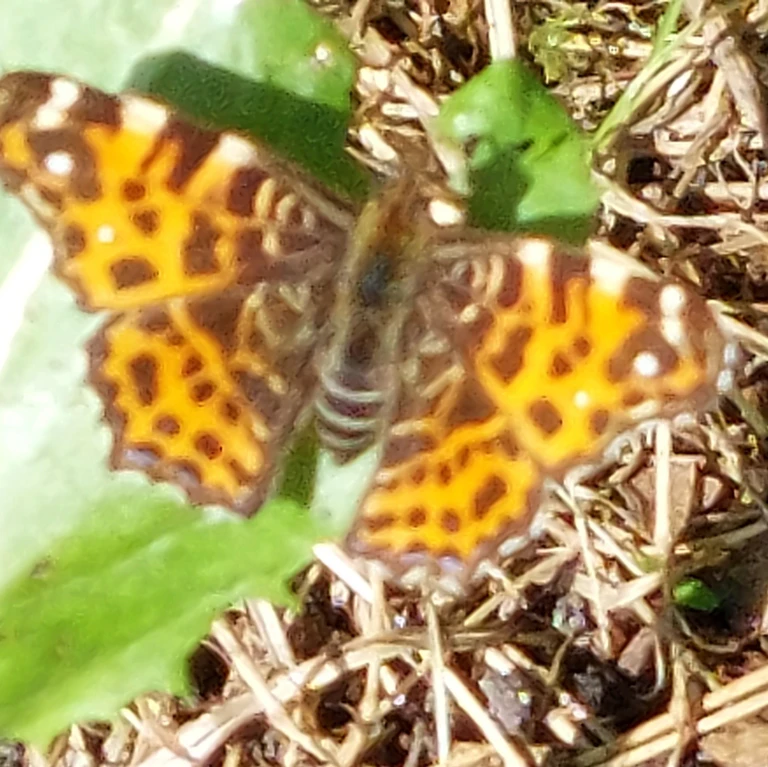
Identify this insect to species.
Araschnia levana
